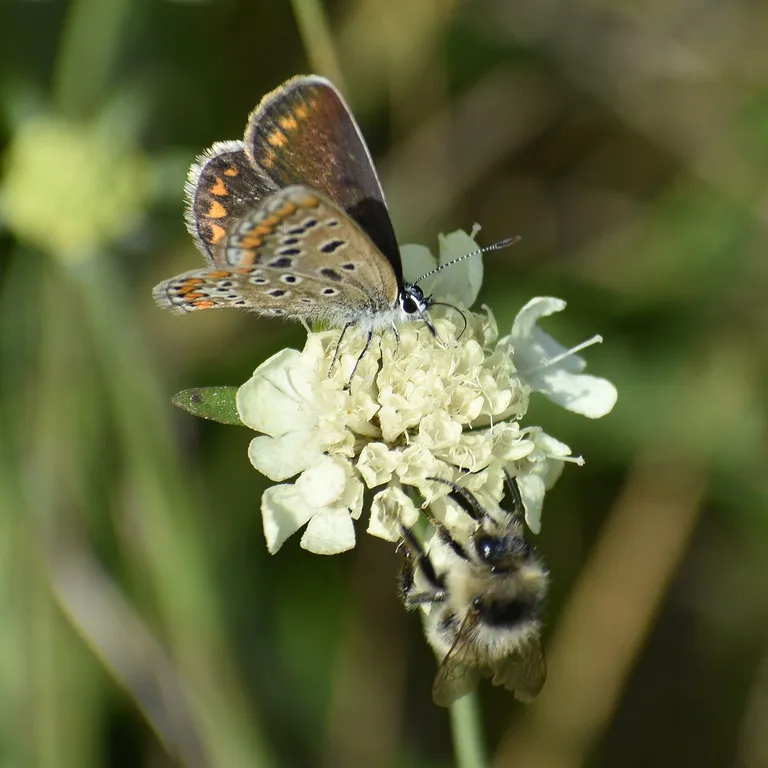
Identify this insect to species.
Polyommatus icarus
